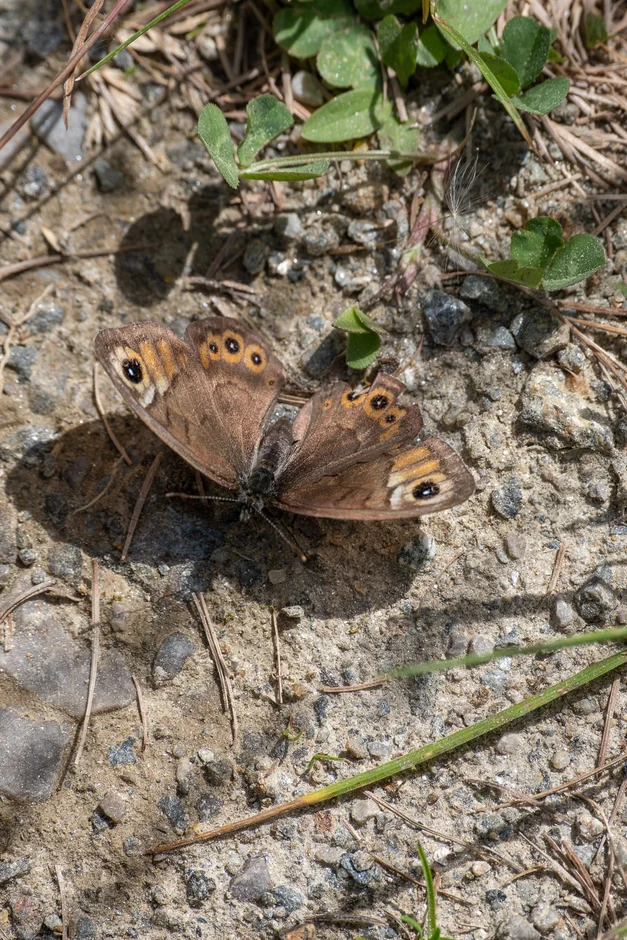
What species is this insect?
Lasiommata petropolitana (also Pararge petropolitana)
